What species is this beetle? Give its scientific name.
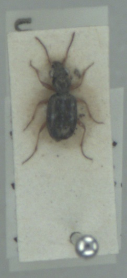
Asaphidion flavipes
